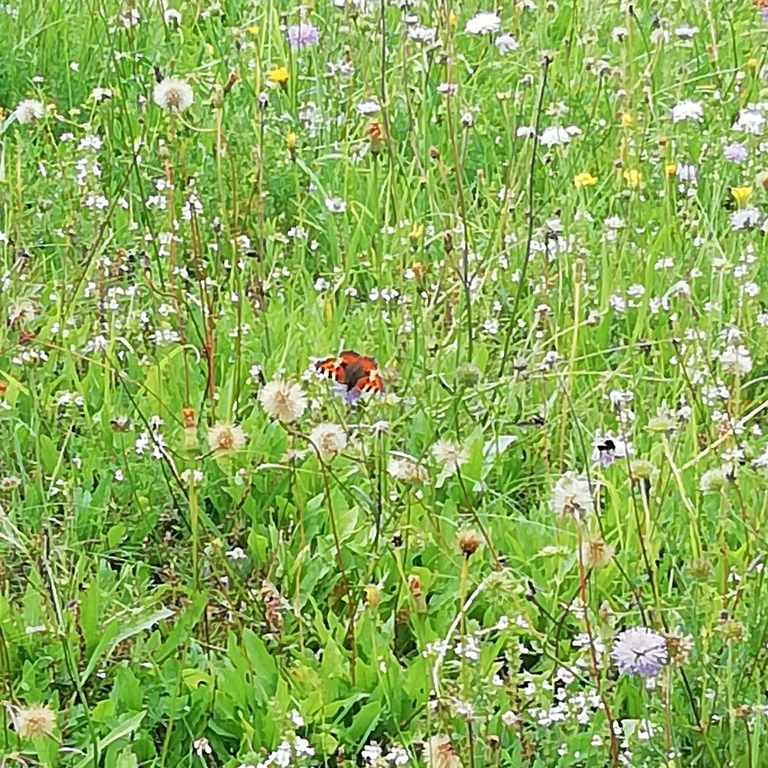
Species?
Aglais urticae
